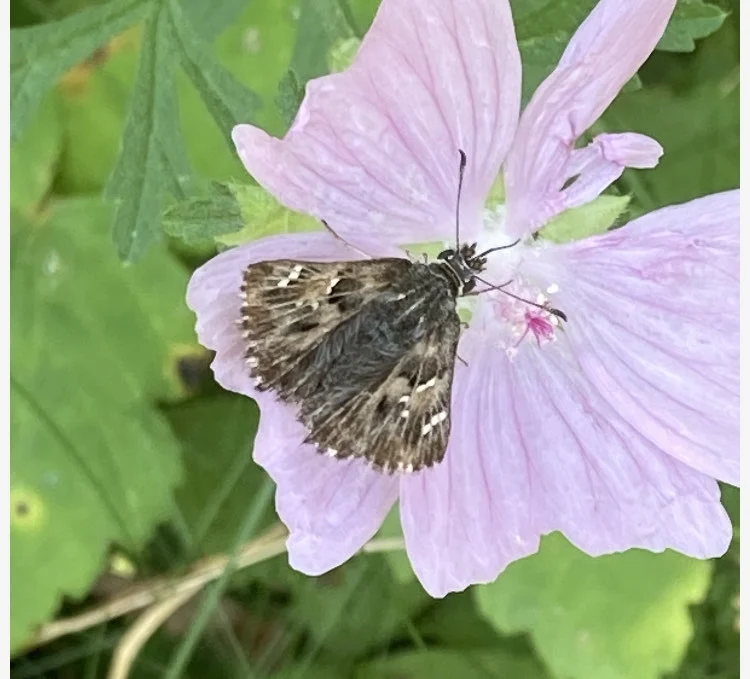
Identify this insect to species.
Carcharodus alceae
